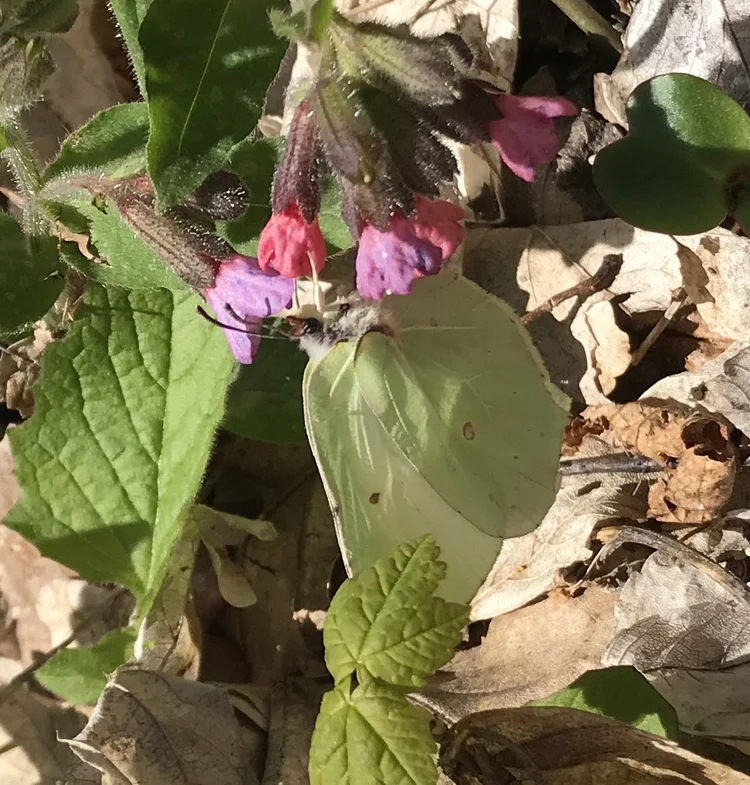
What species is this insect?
Gonepteryx rhamni
